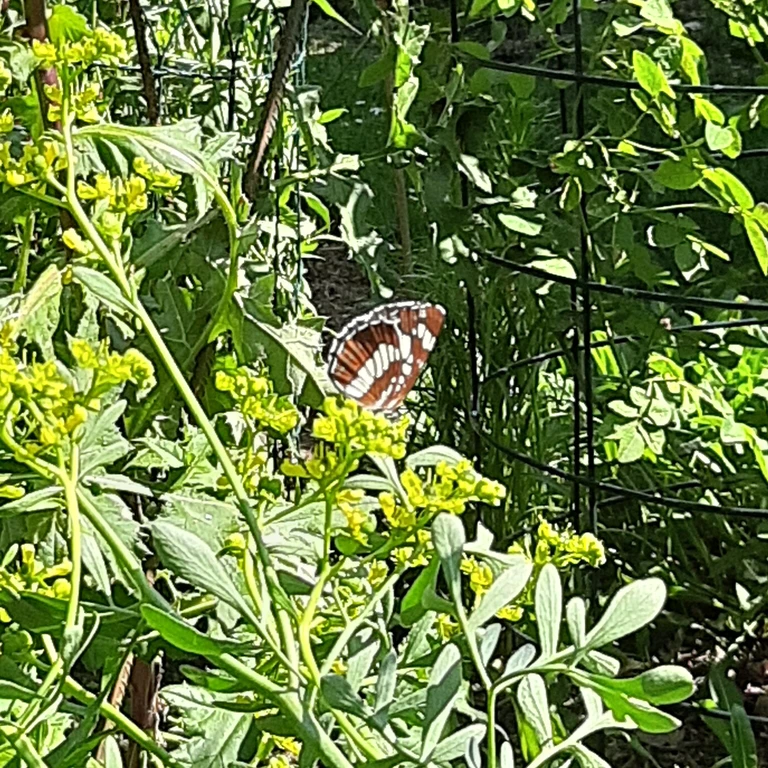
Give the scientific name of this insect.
Neptis rivularis
